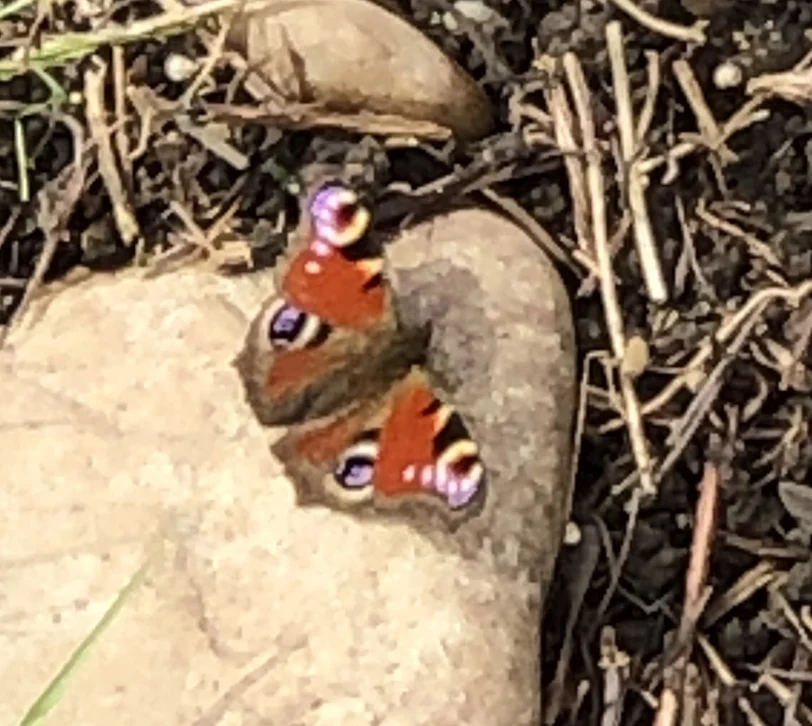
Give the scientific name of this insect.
Aglais io
